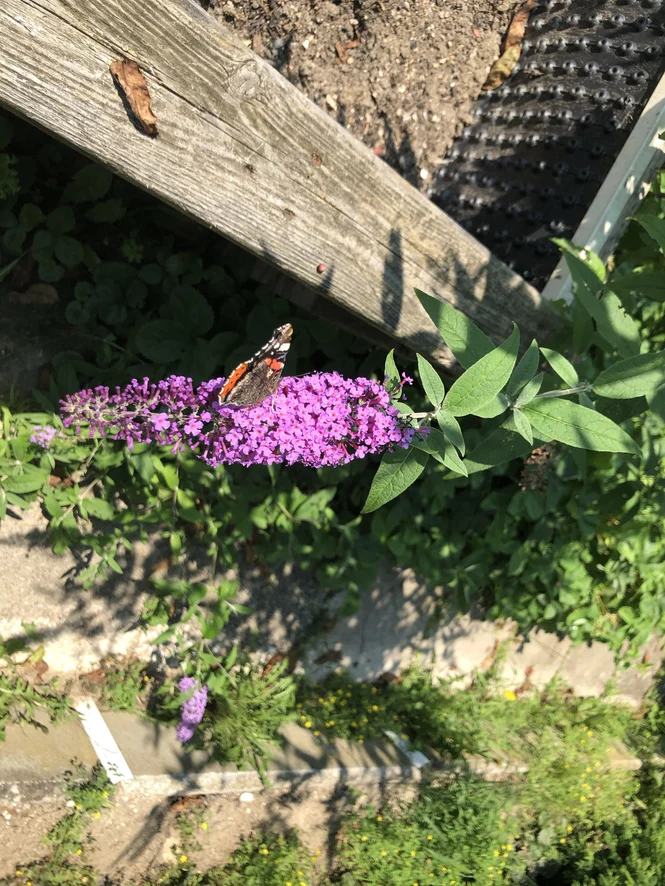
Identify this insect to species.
Vanessa atalanta
